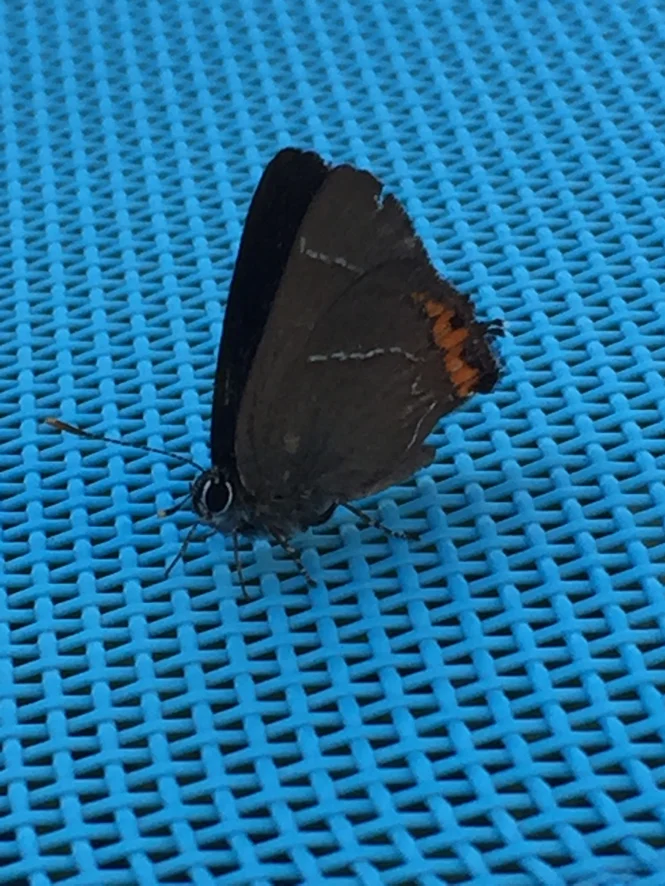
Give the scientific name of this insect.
Satyrium w-album
